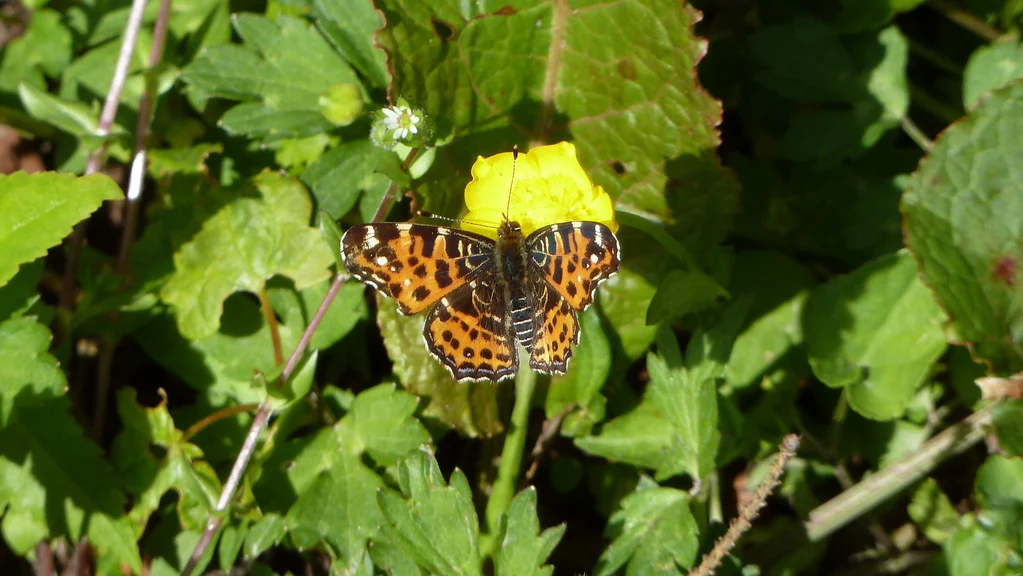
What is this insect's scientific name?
Araschnia levana
